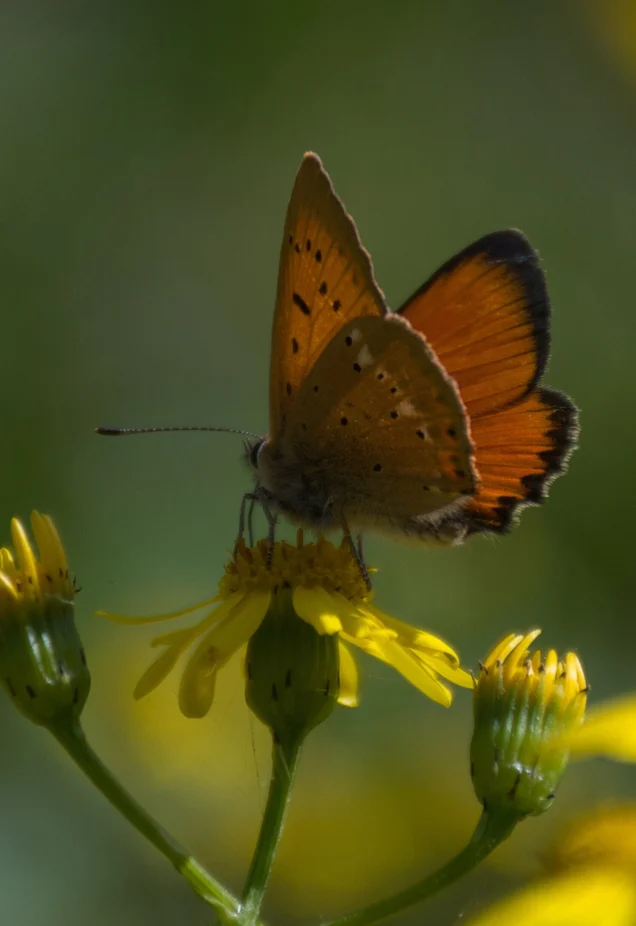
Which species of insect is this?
Lycaena virgaureae
